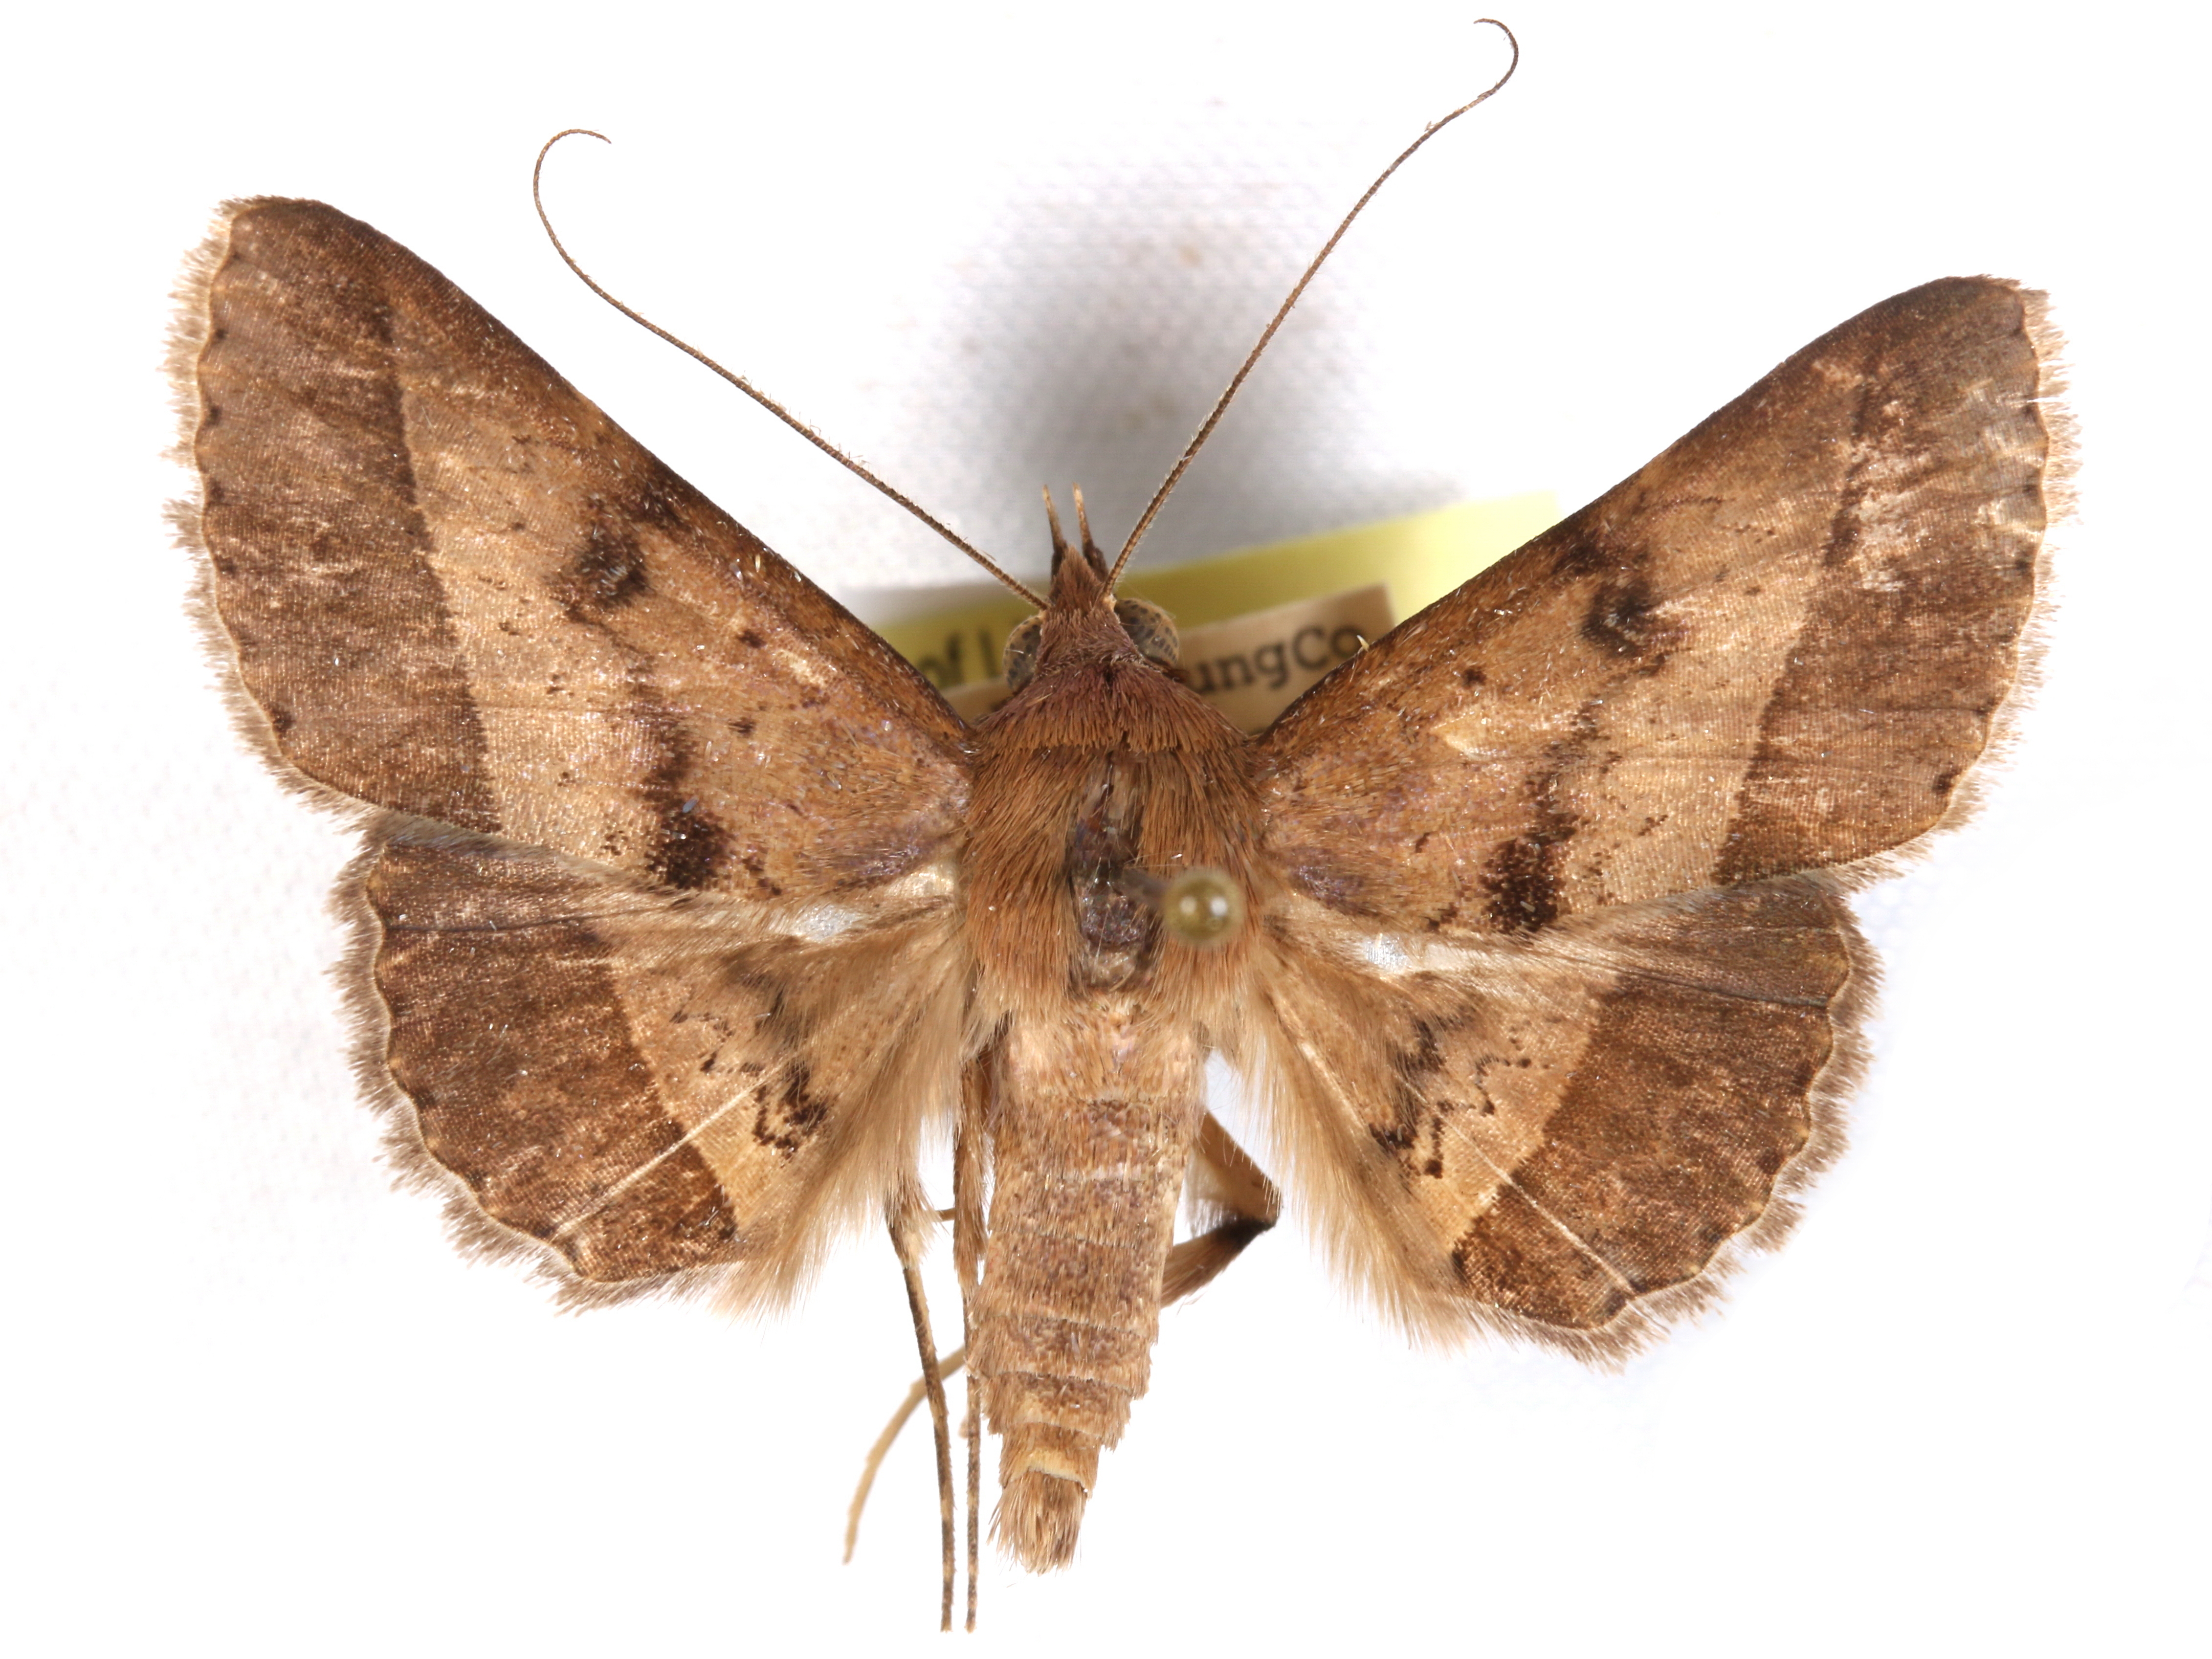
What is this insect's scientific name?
Hypospila bolinoides
